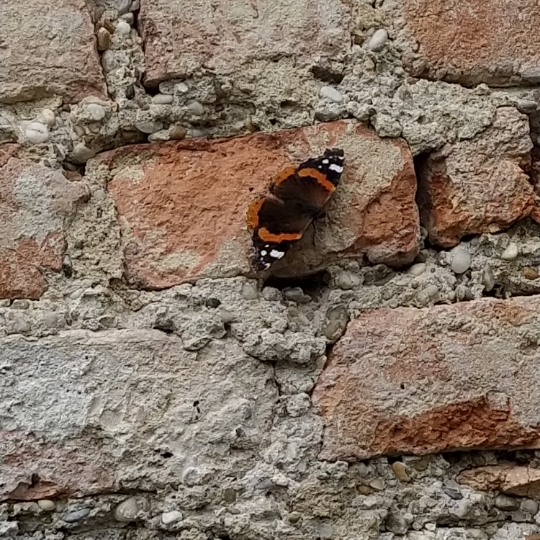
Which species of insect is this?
Vanessa atalanta
